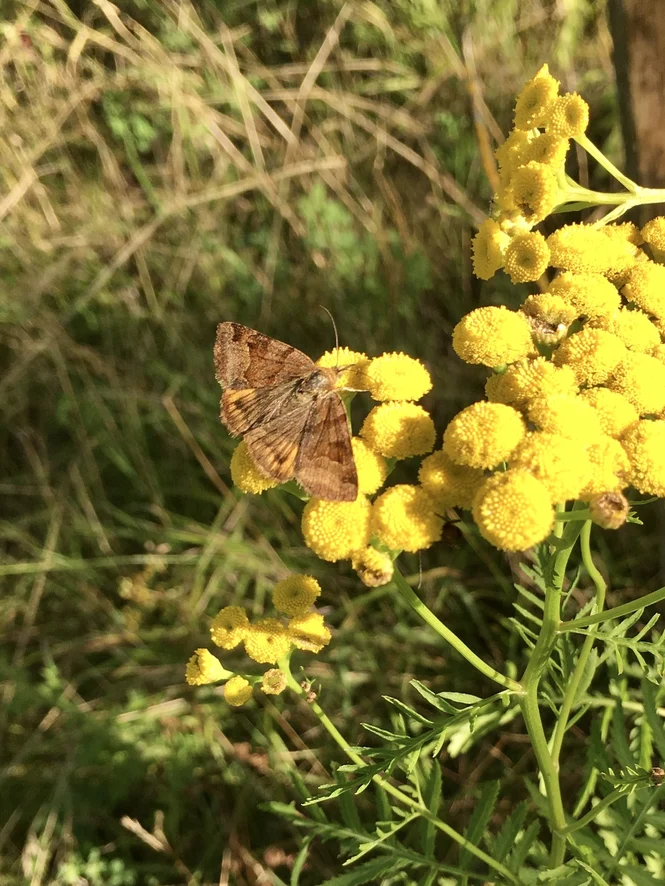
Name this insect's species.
Euclidia glyphica
